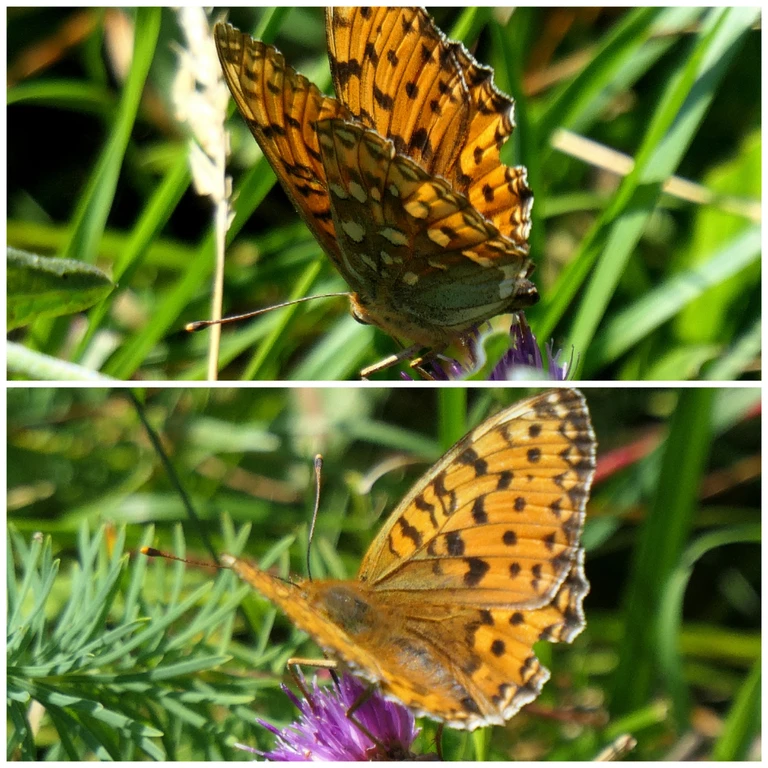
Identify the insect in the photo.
Speyeria aglaja
